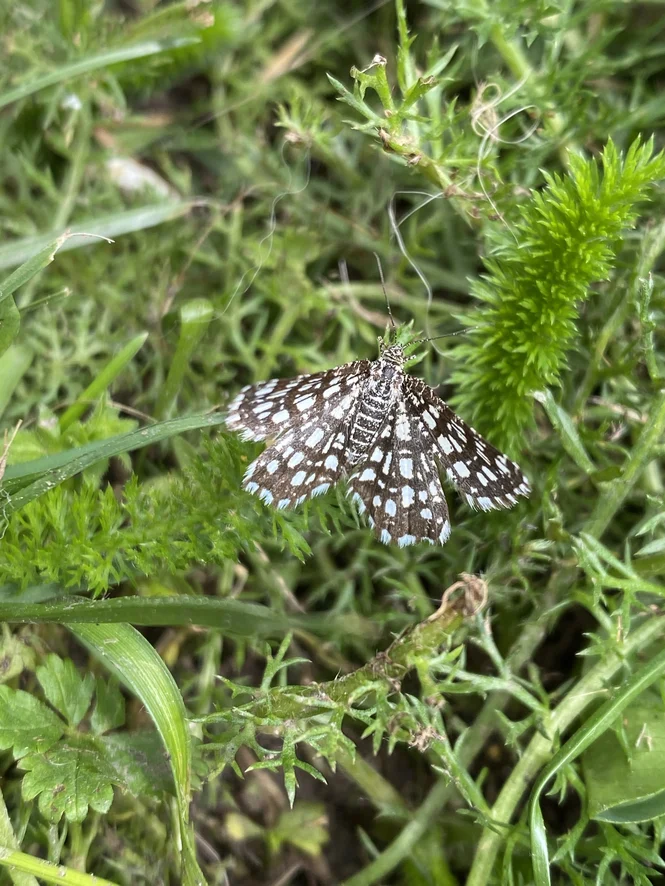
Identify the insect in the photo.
Chiasmia clathrata
